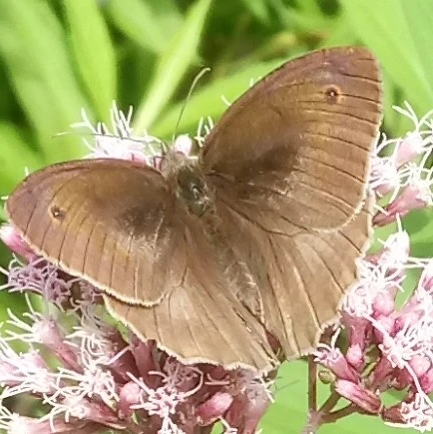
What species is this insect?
Maniola jurtina
